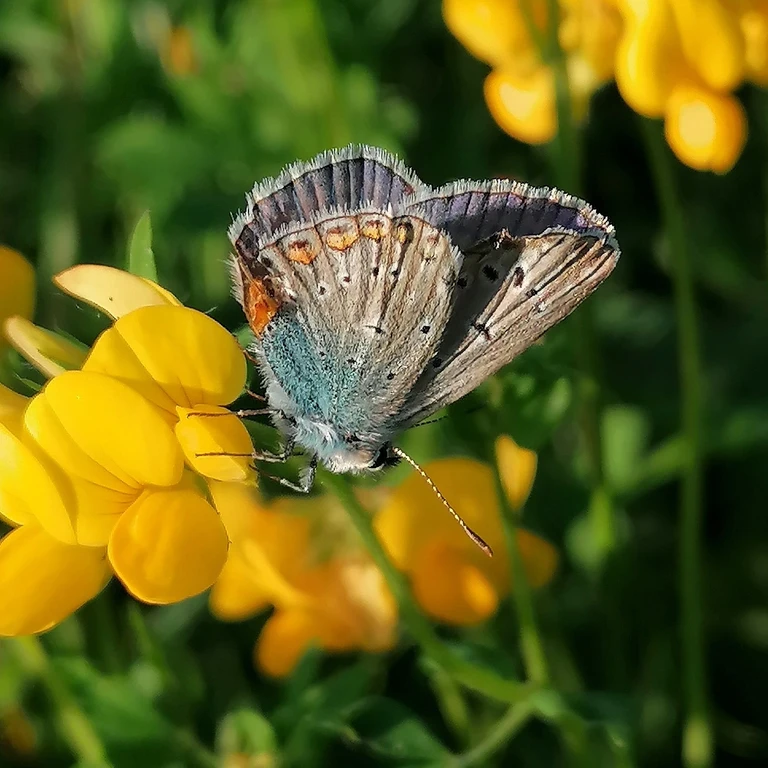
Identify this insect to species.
Polyommatus icarus
